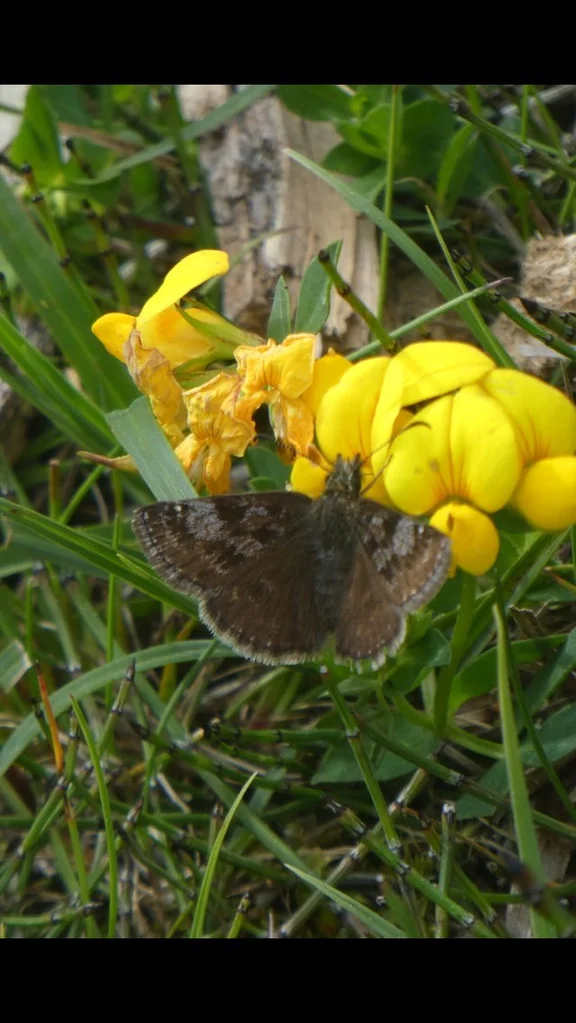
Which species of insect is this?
Erynnis tages
